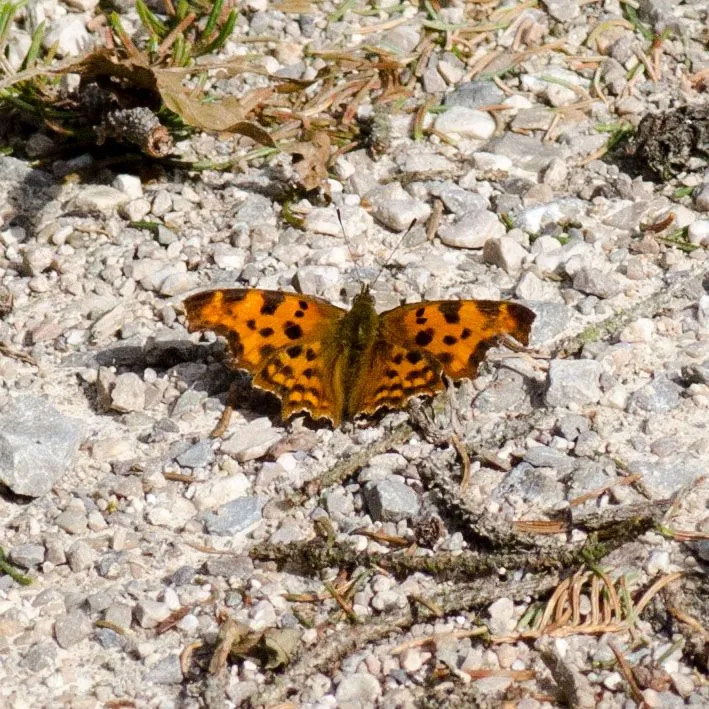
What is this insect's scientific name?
Polygonia c-album
